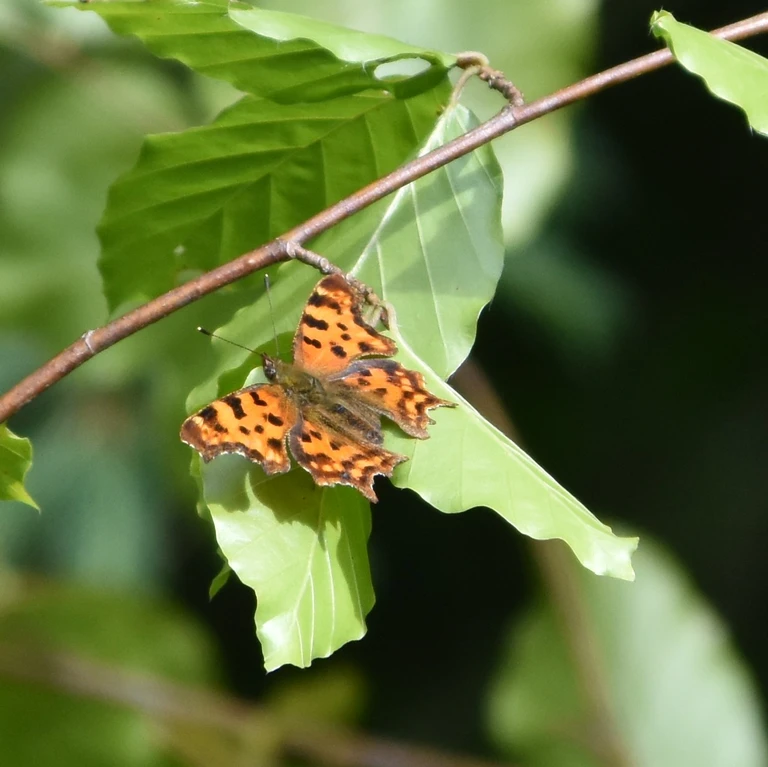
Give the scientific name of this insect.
Polygonia c-album
